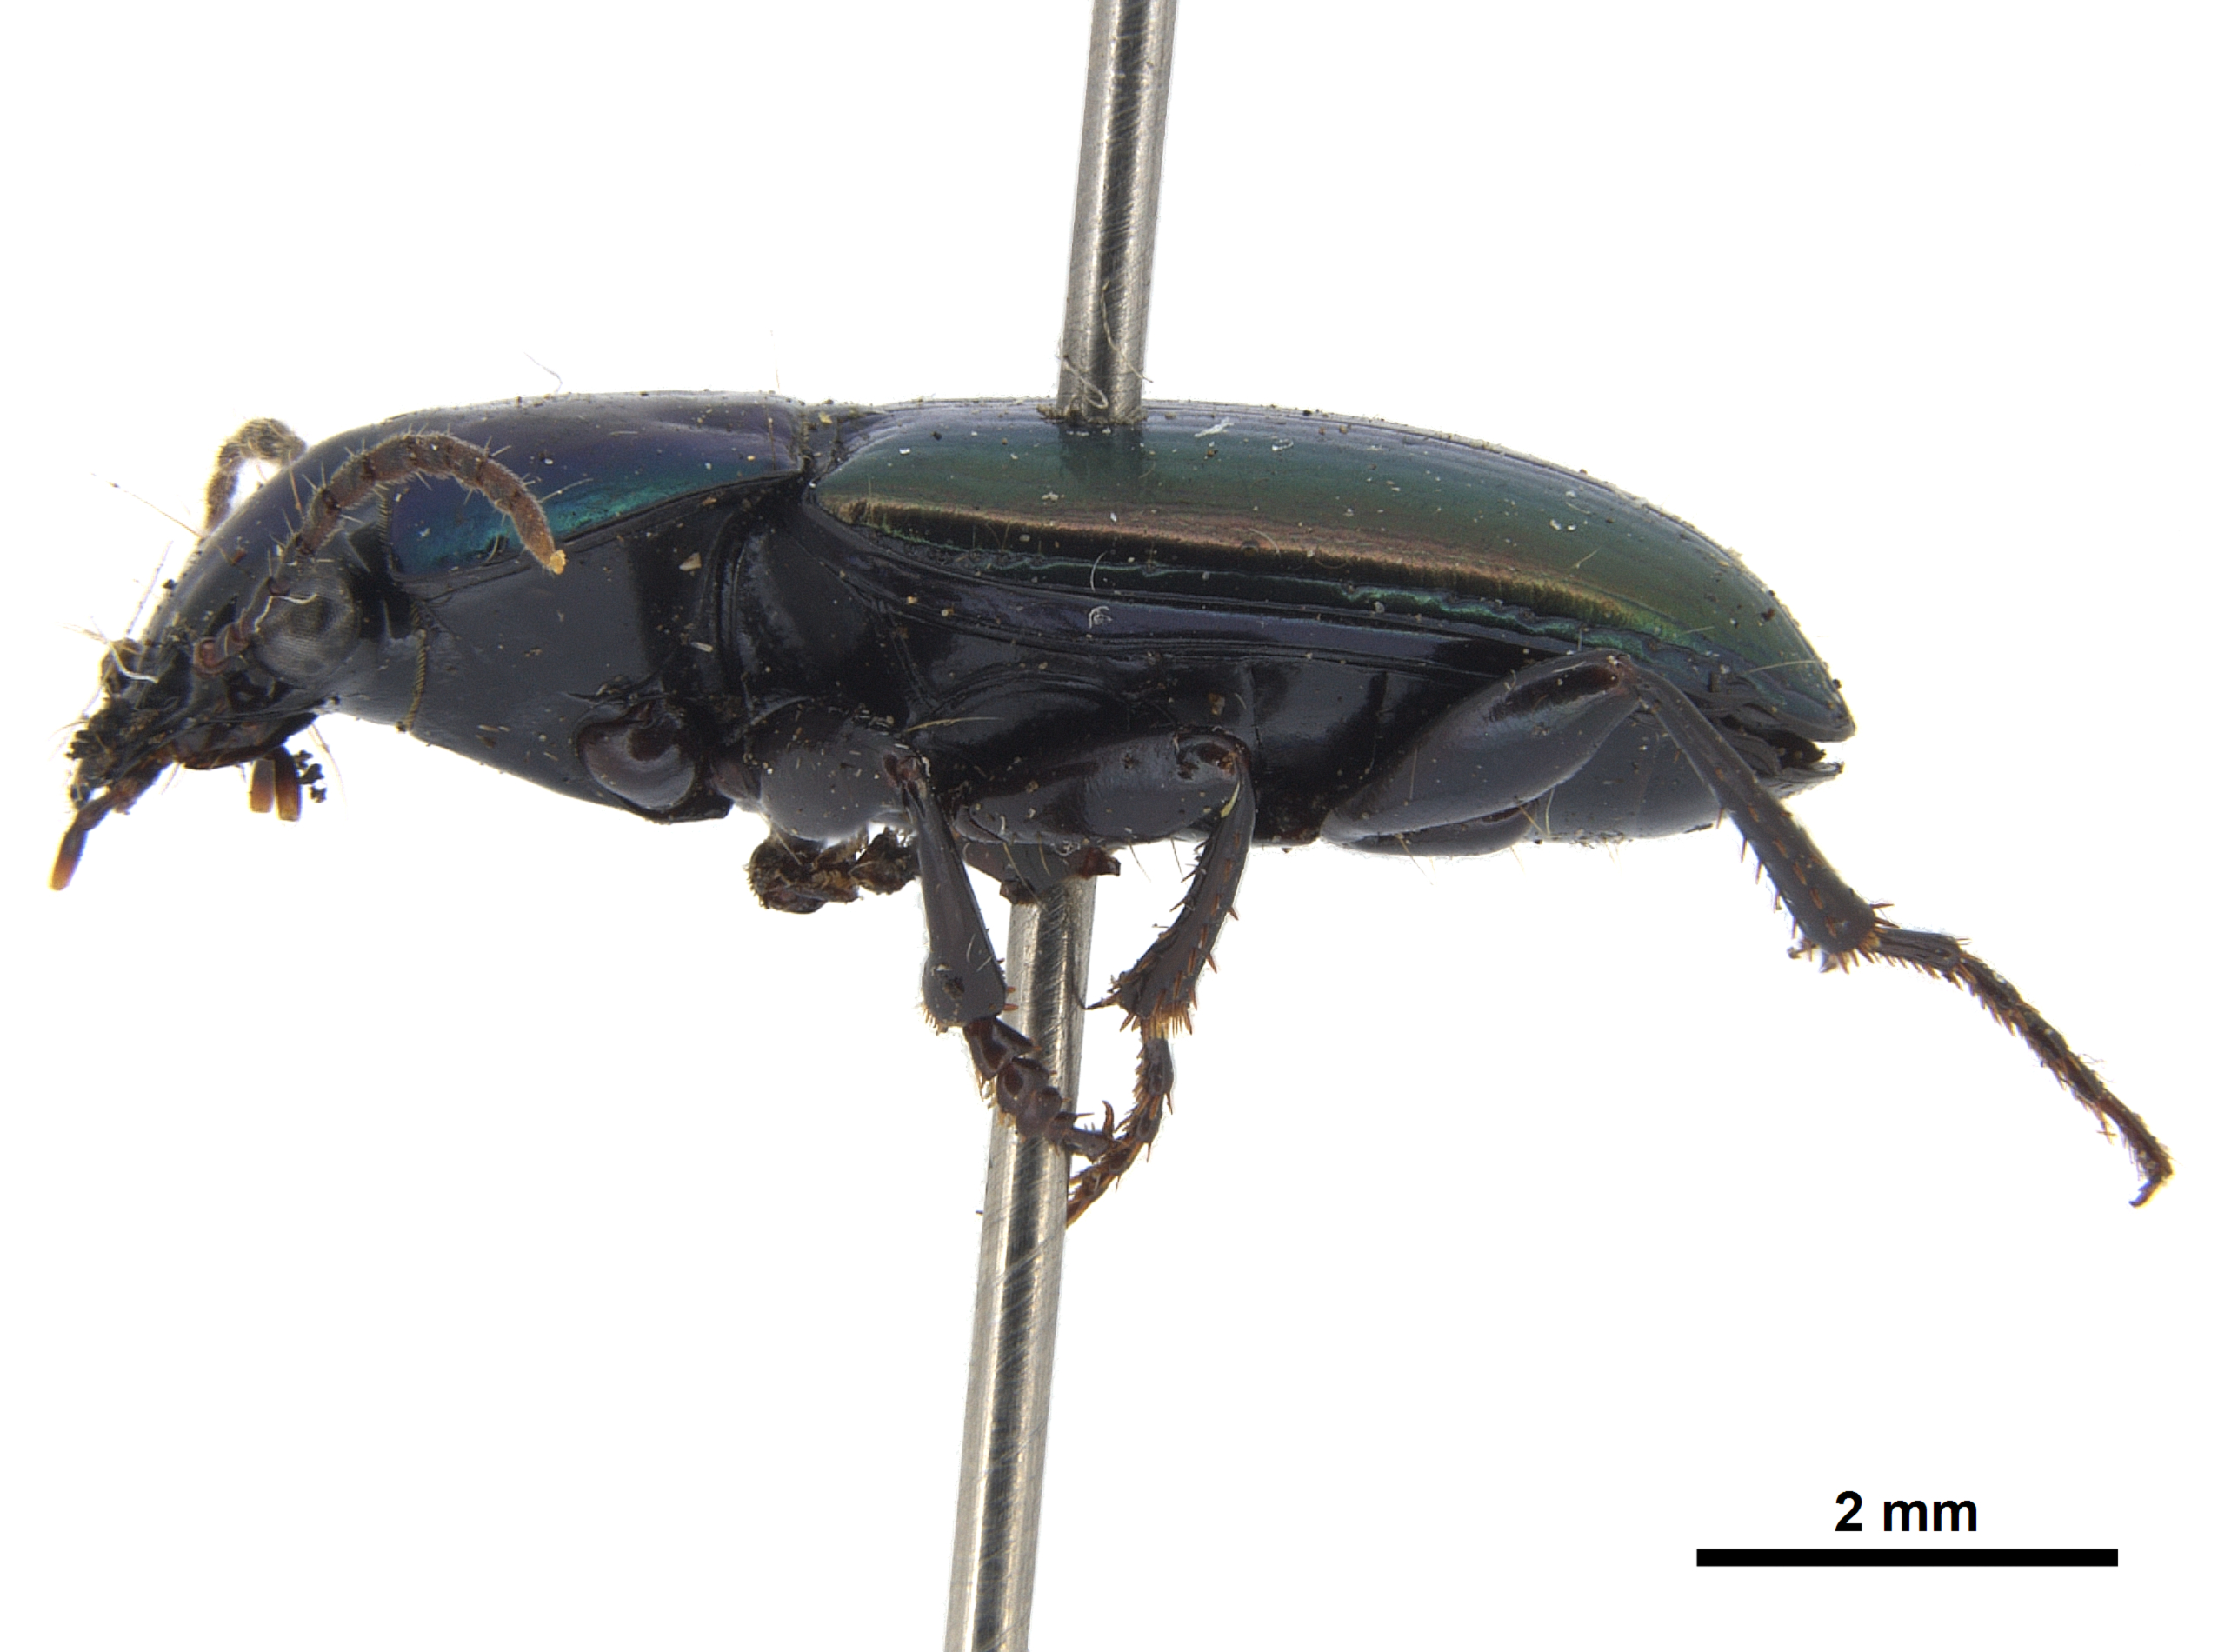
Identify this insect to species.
Trirammatus unistriatus
